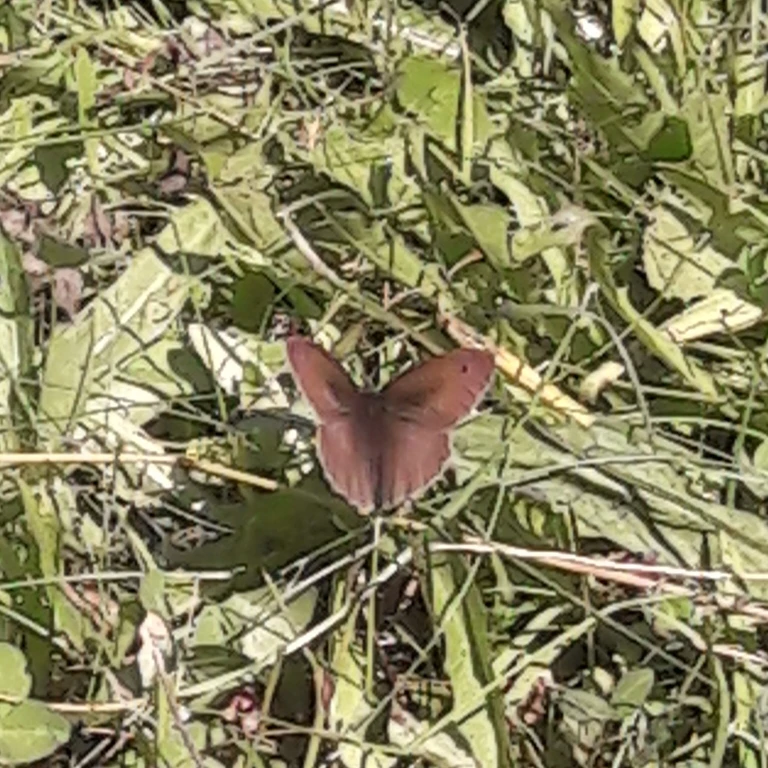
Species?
Maniola jurtina
